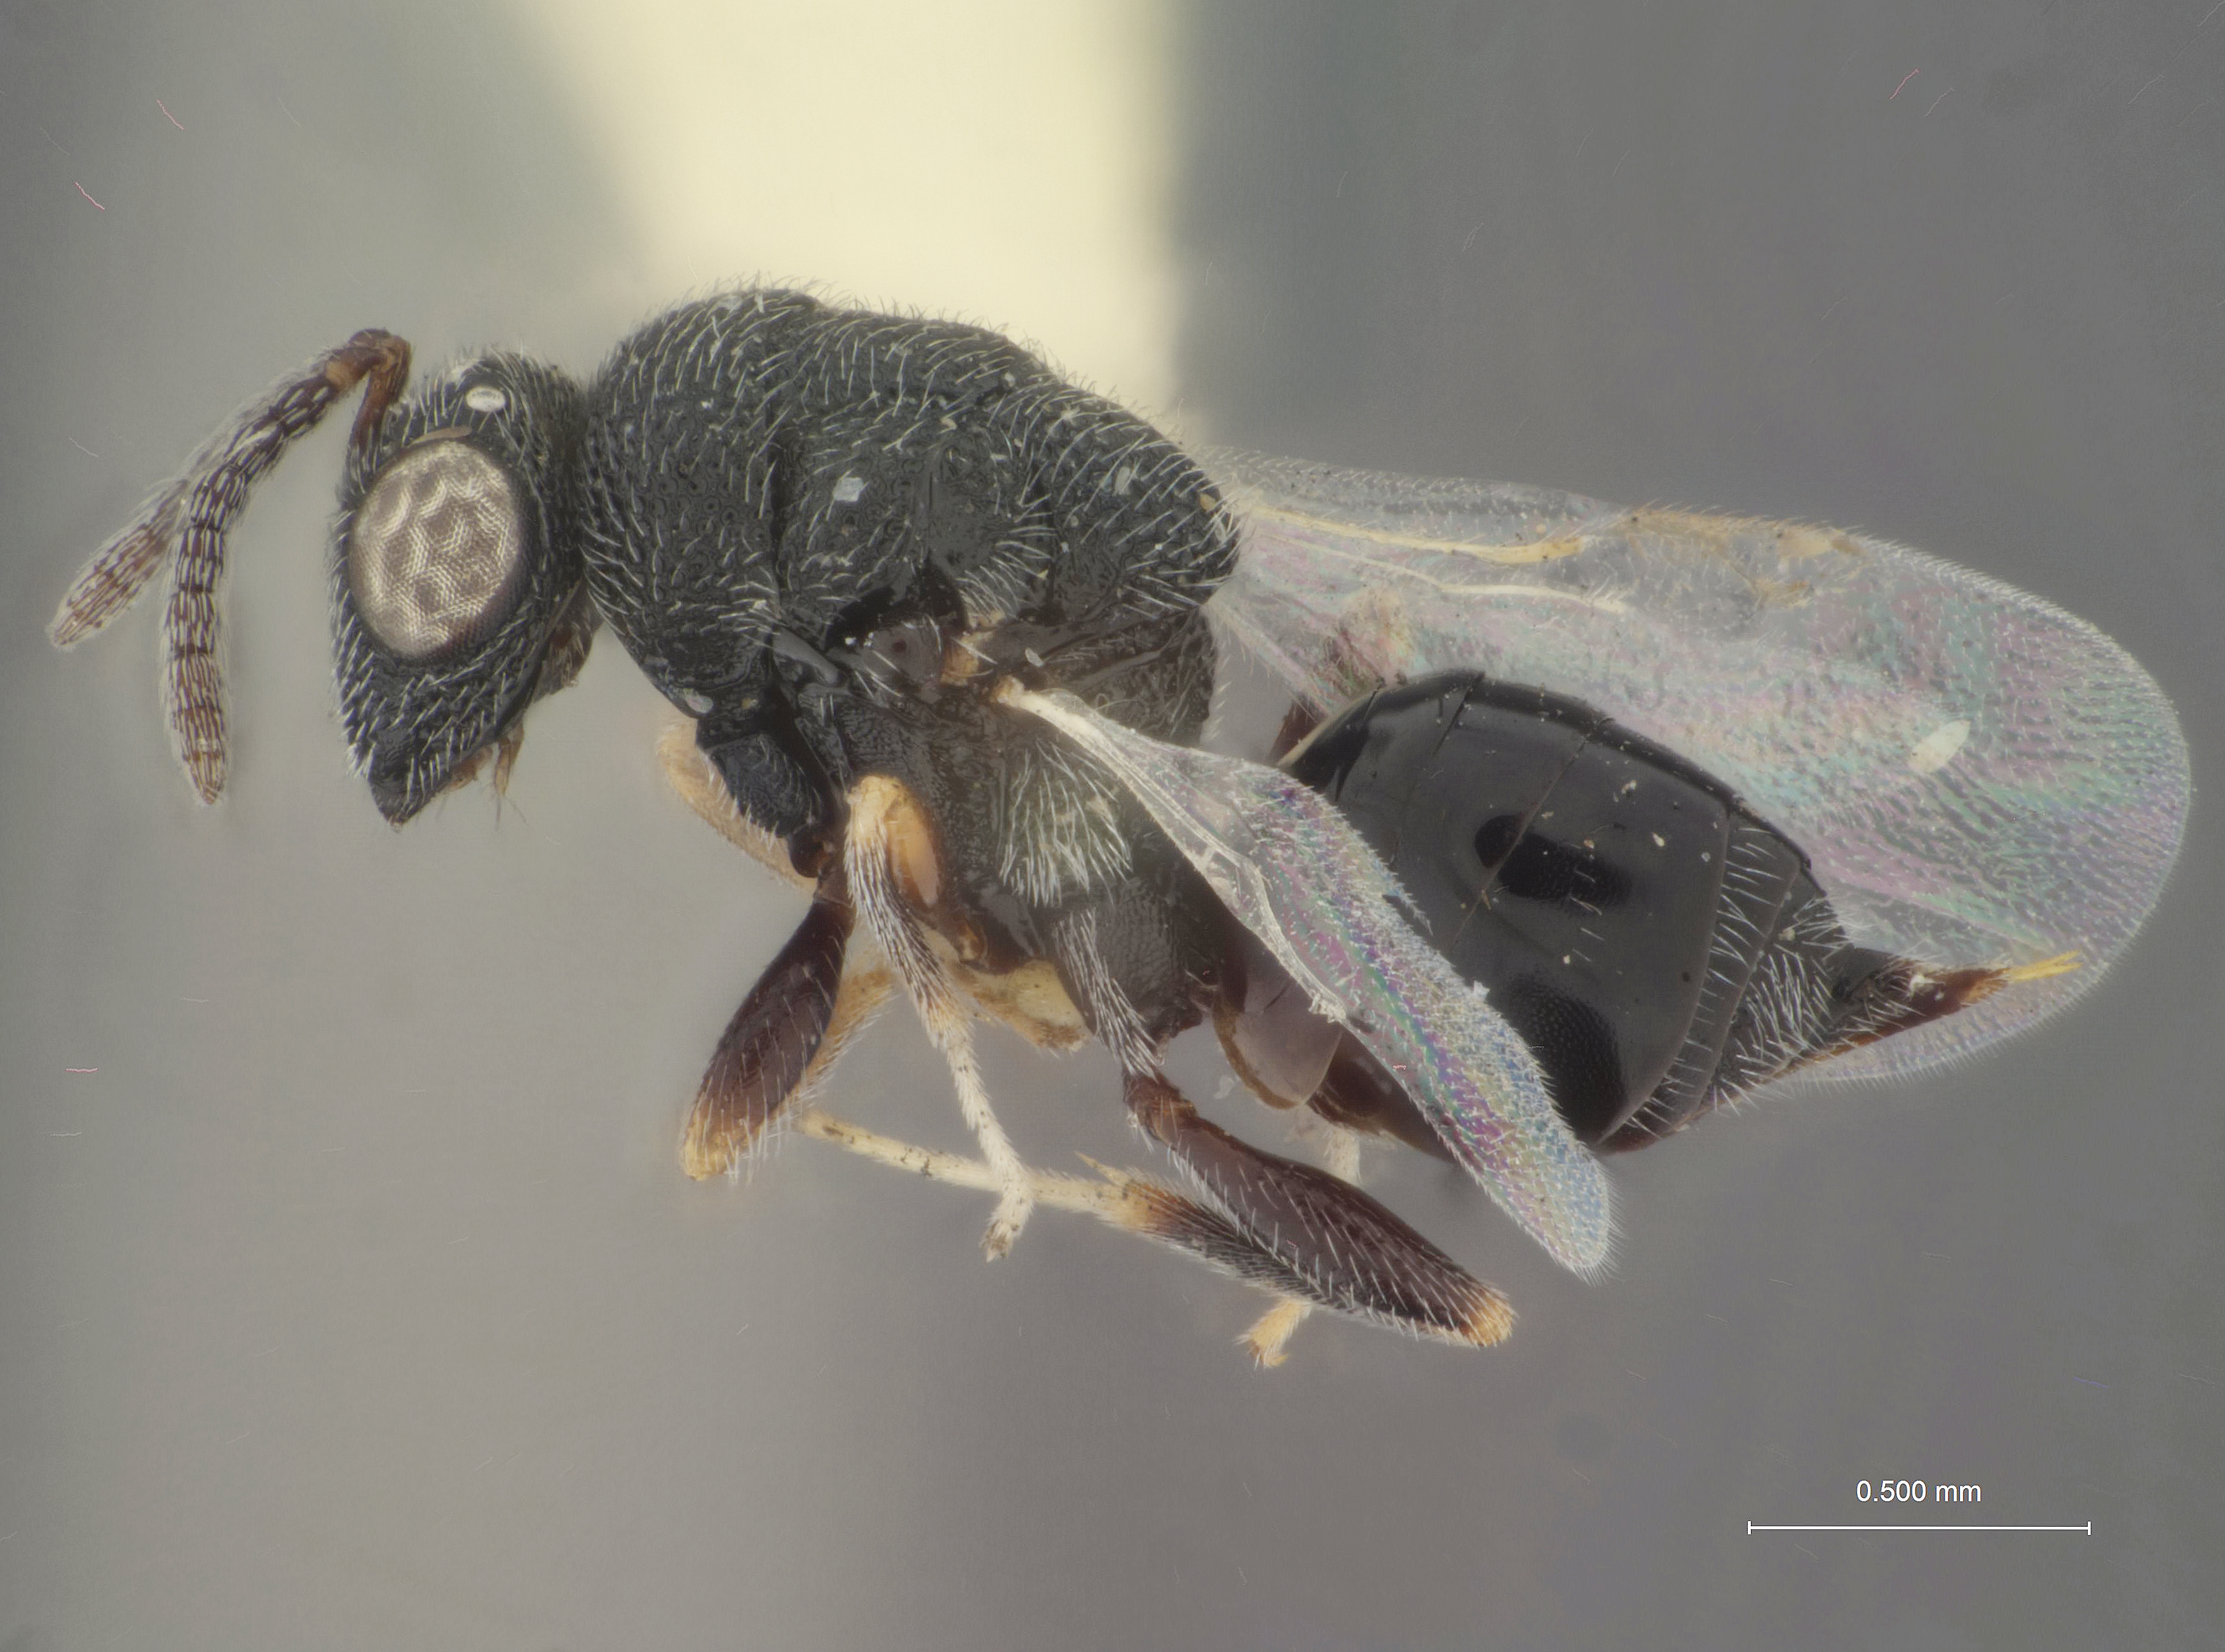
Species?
Eurytoma systoloides
